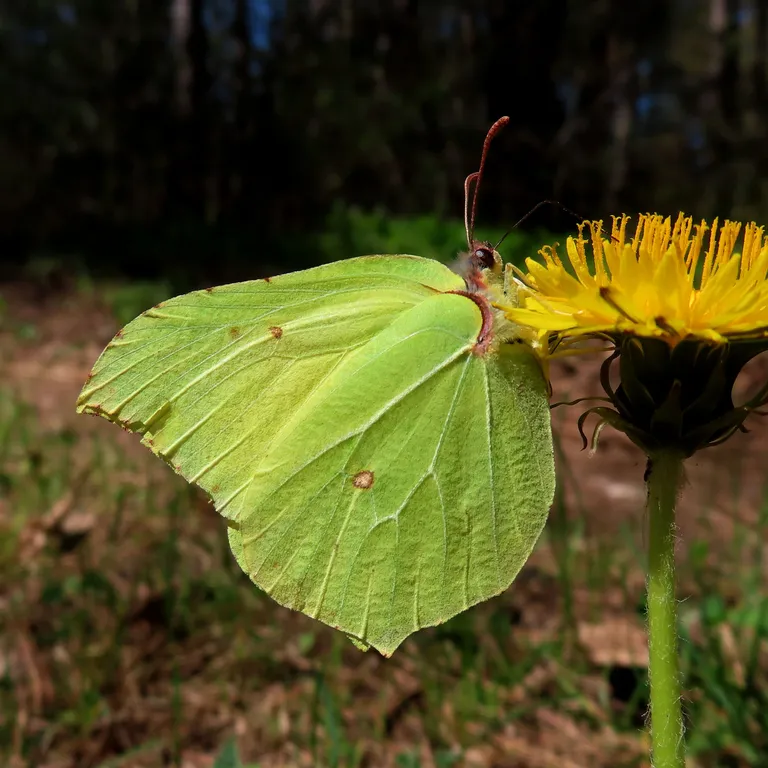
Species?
Gonepteryx rhamni
